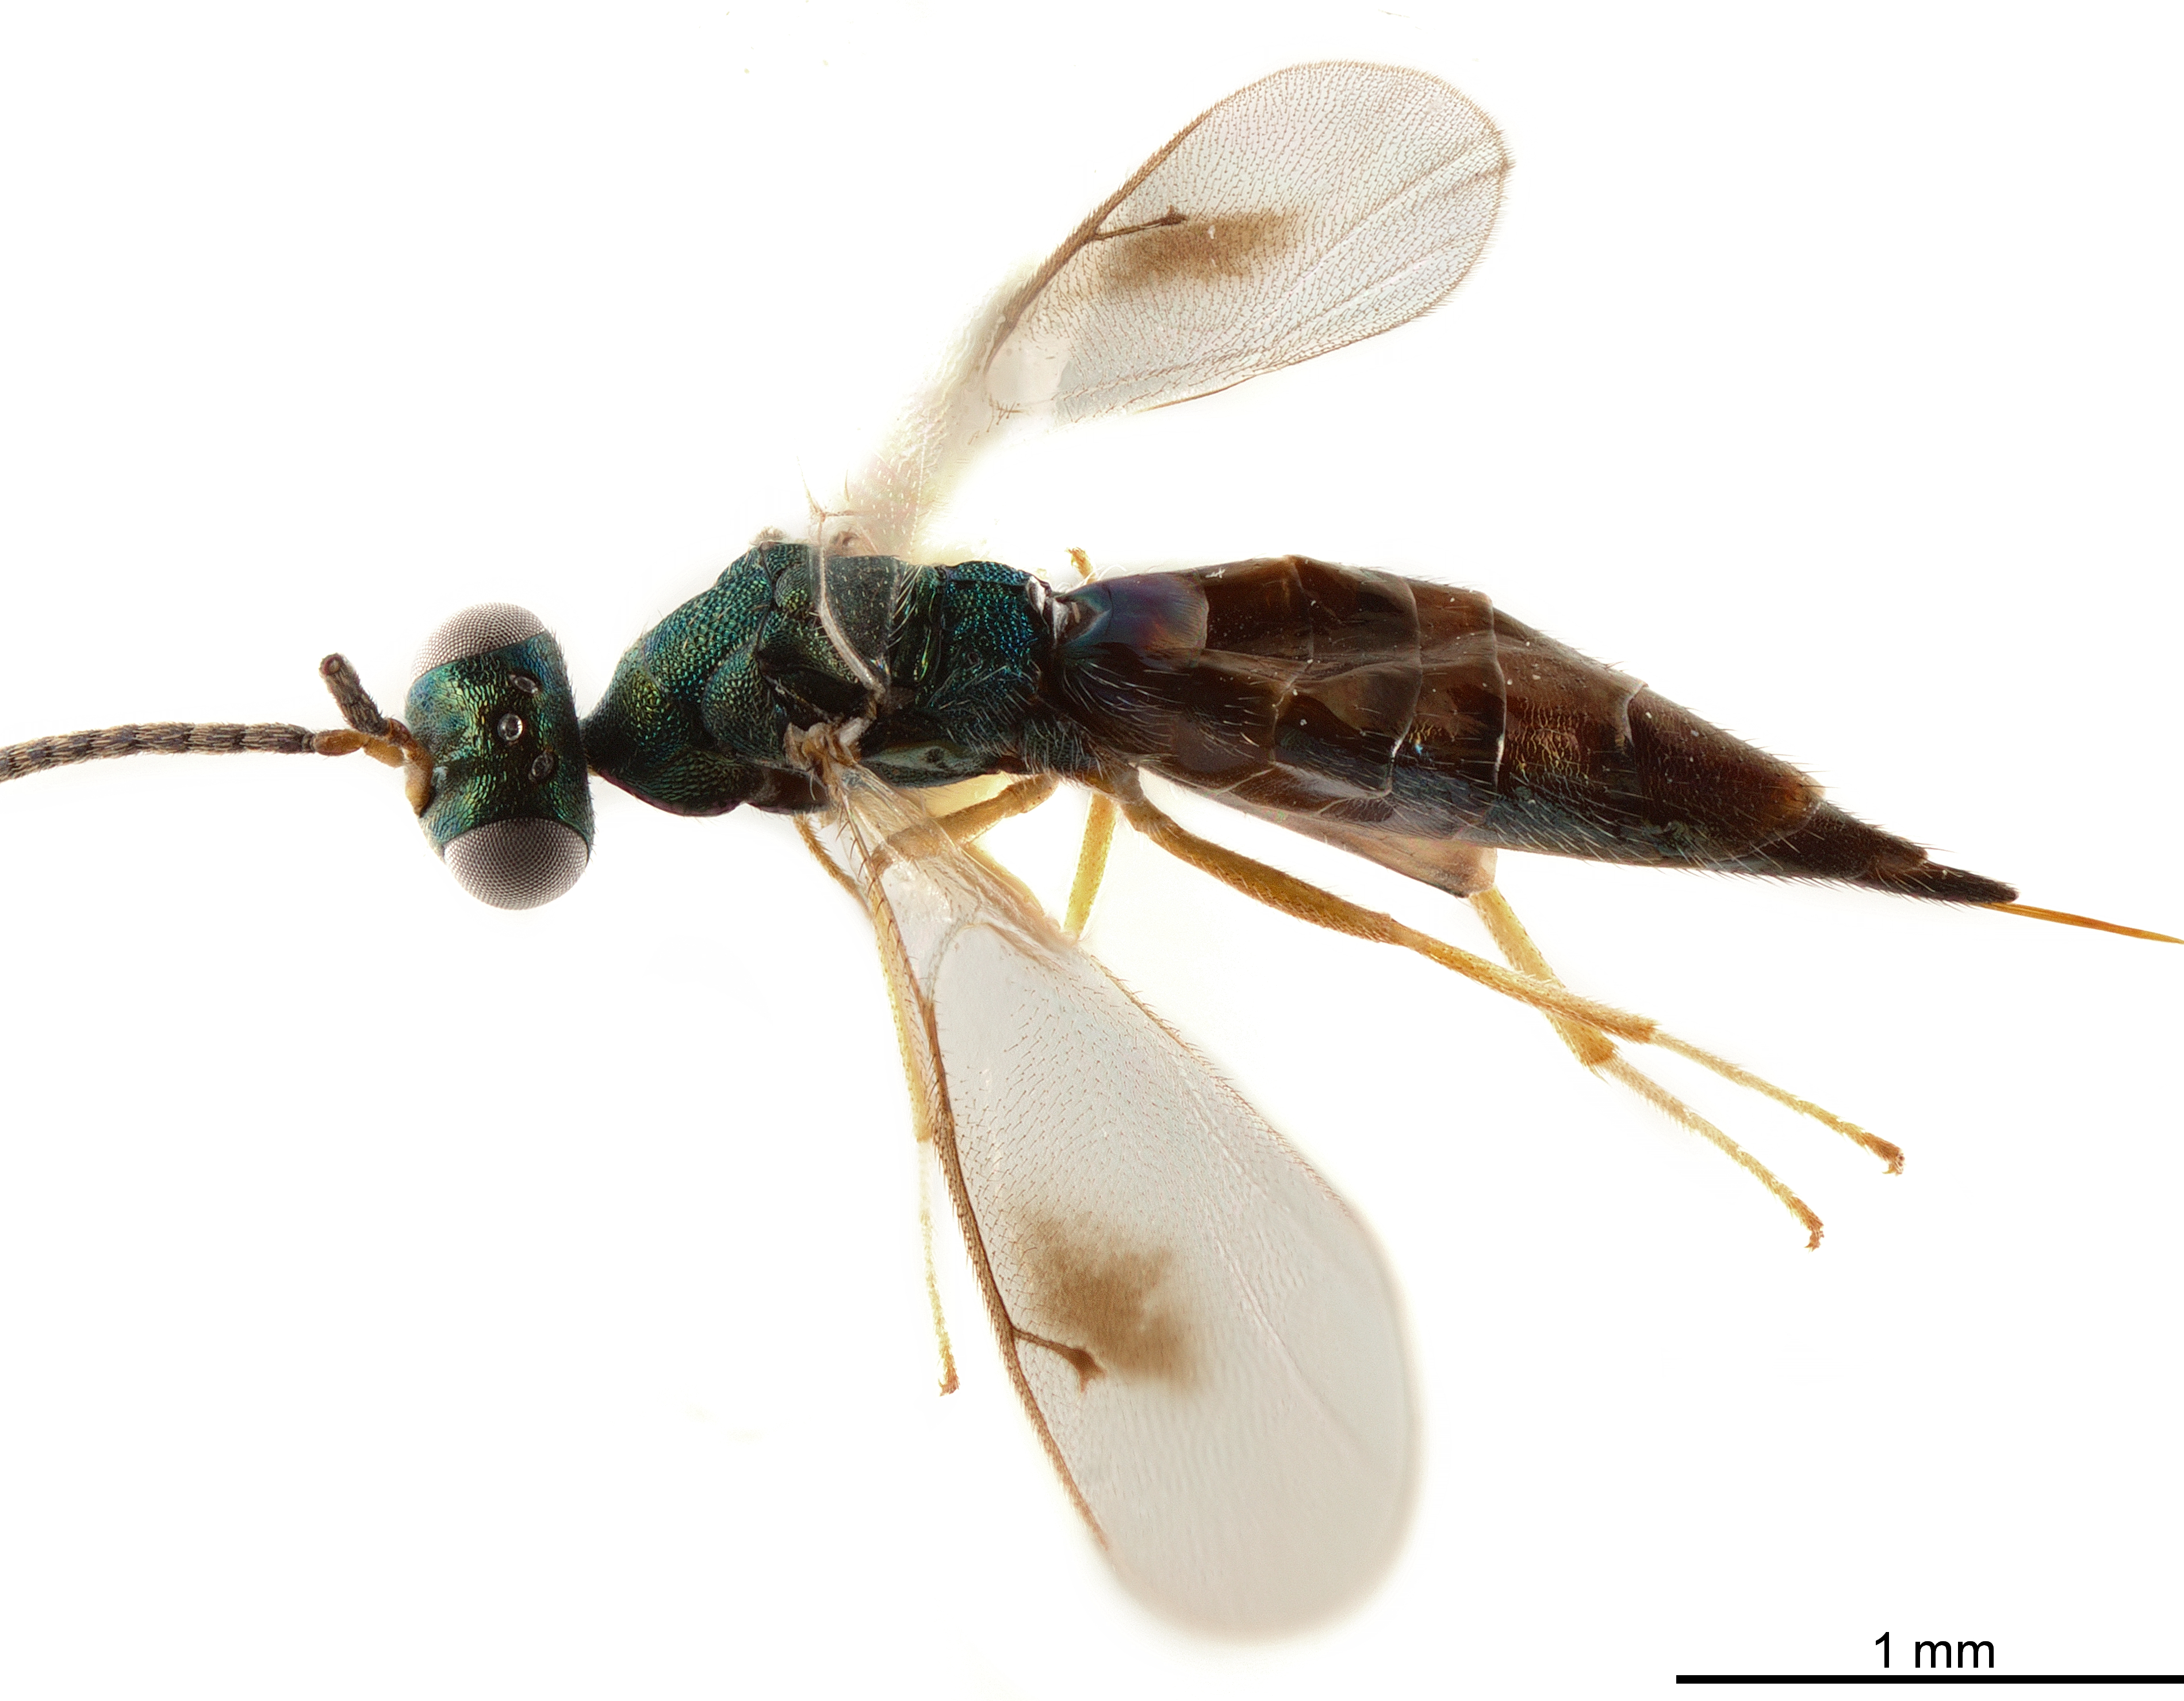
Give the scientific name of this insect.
Platygerrhus algonquinia
